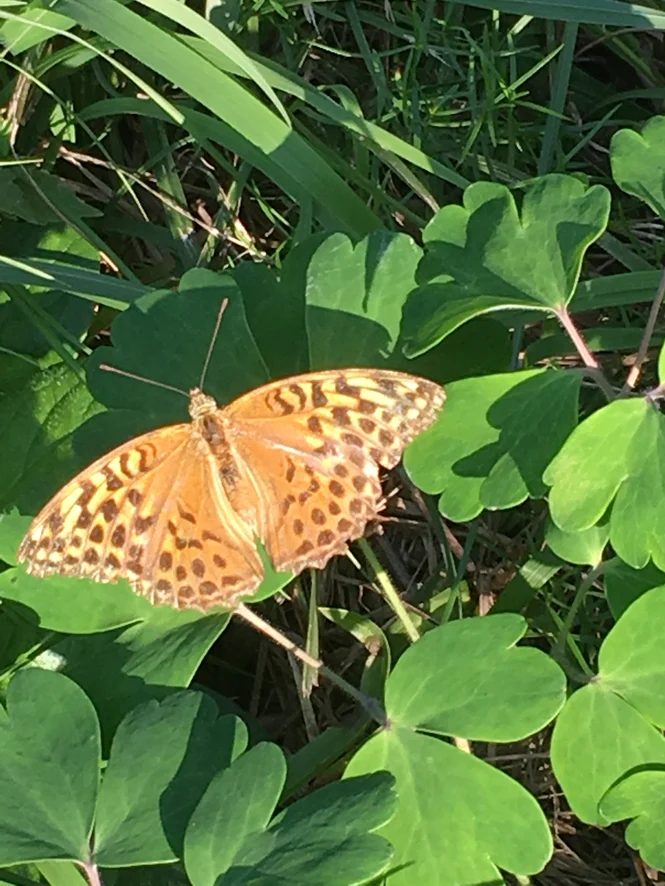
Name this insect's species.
Argynnis paphia
